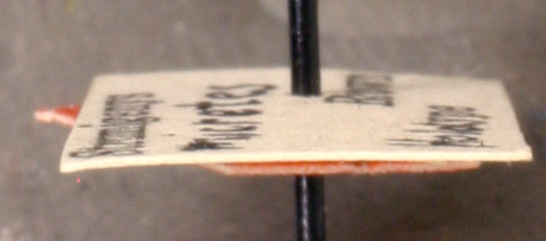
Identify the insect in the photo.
Strumigenys micretes
